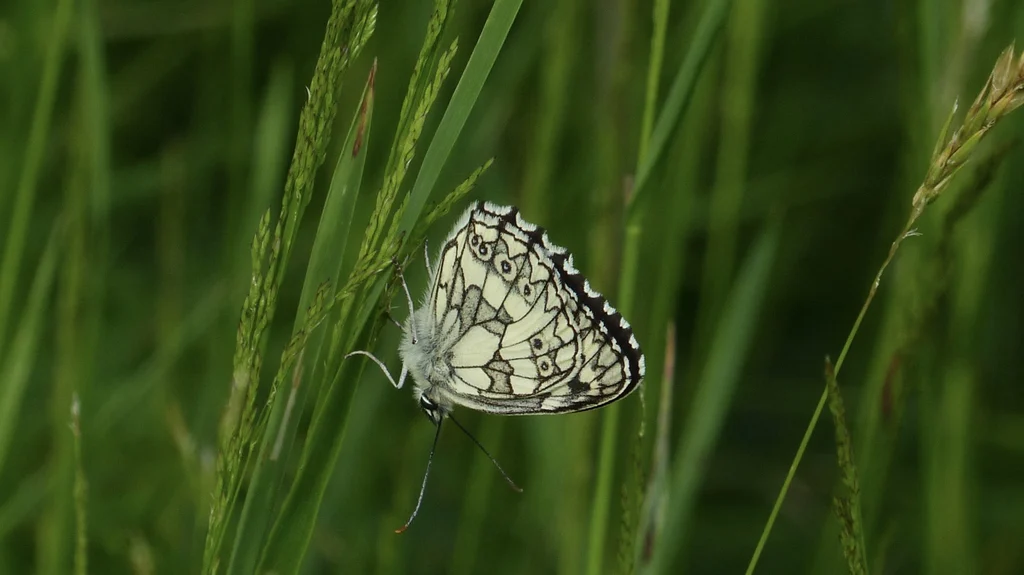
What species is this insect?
Melanargia galathea
